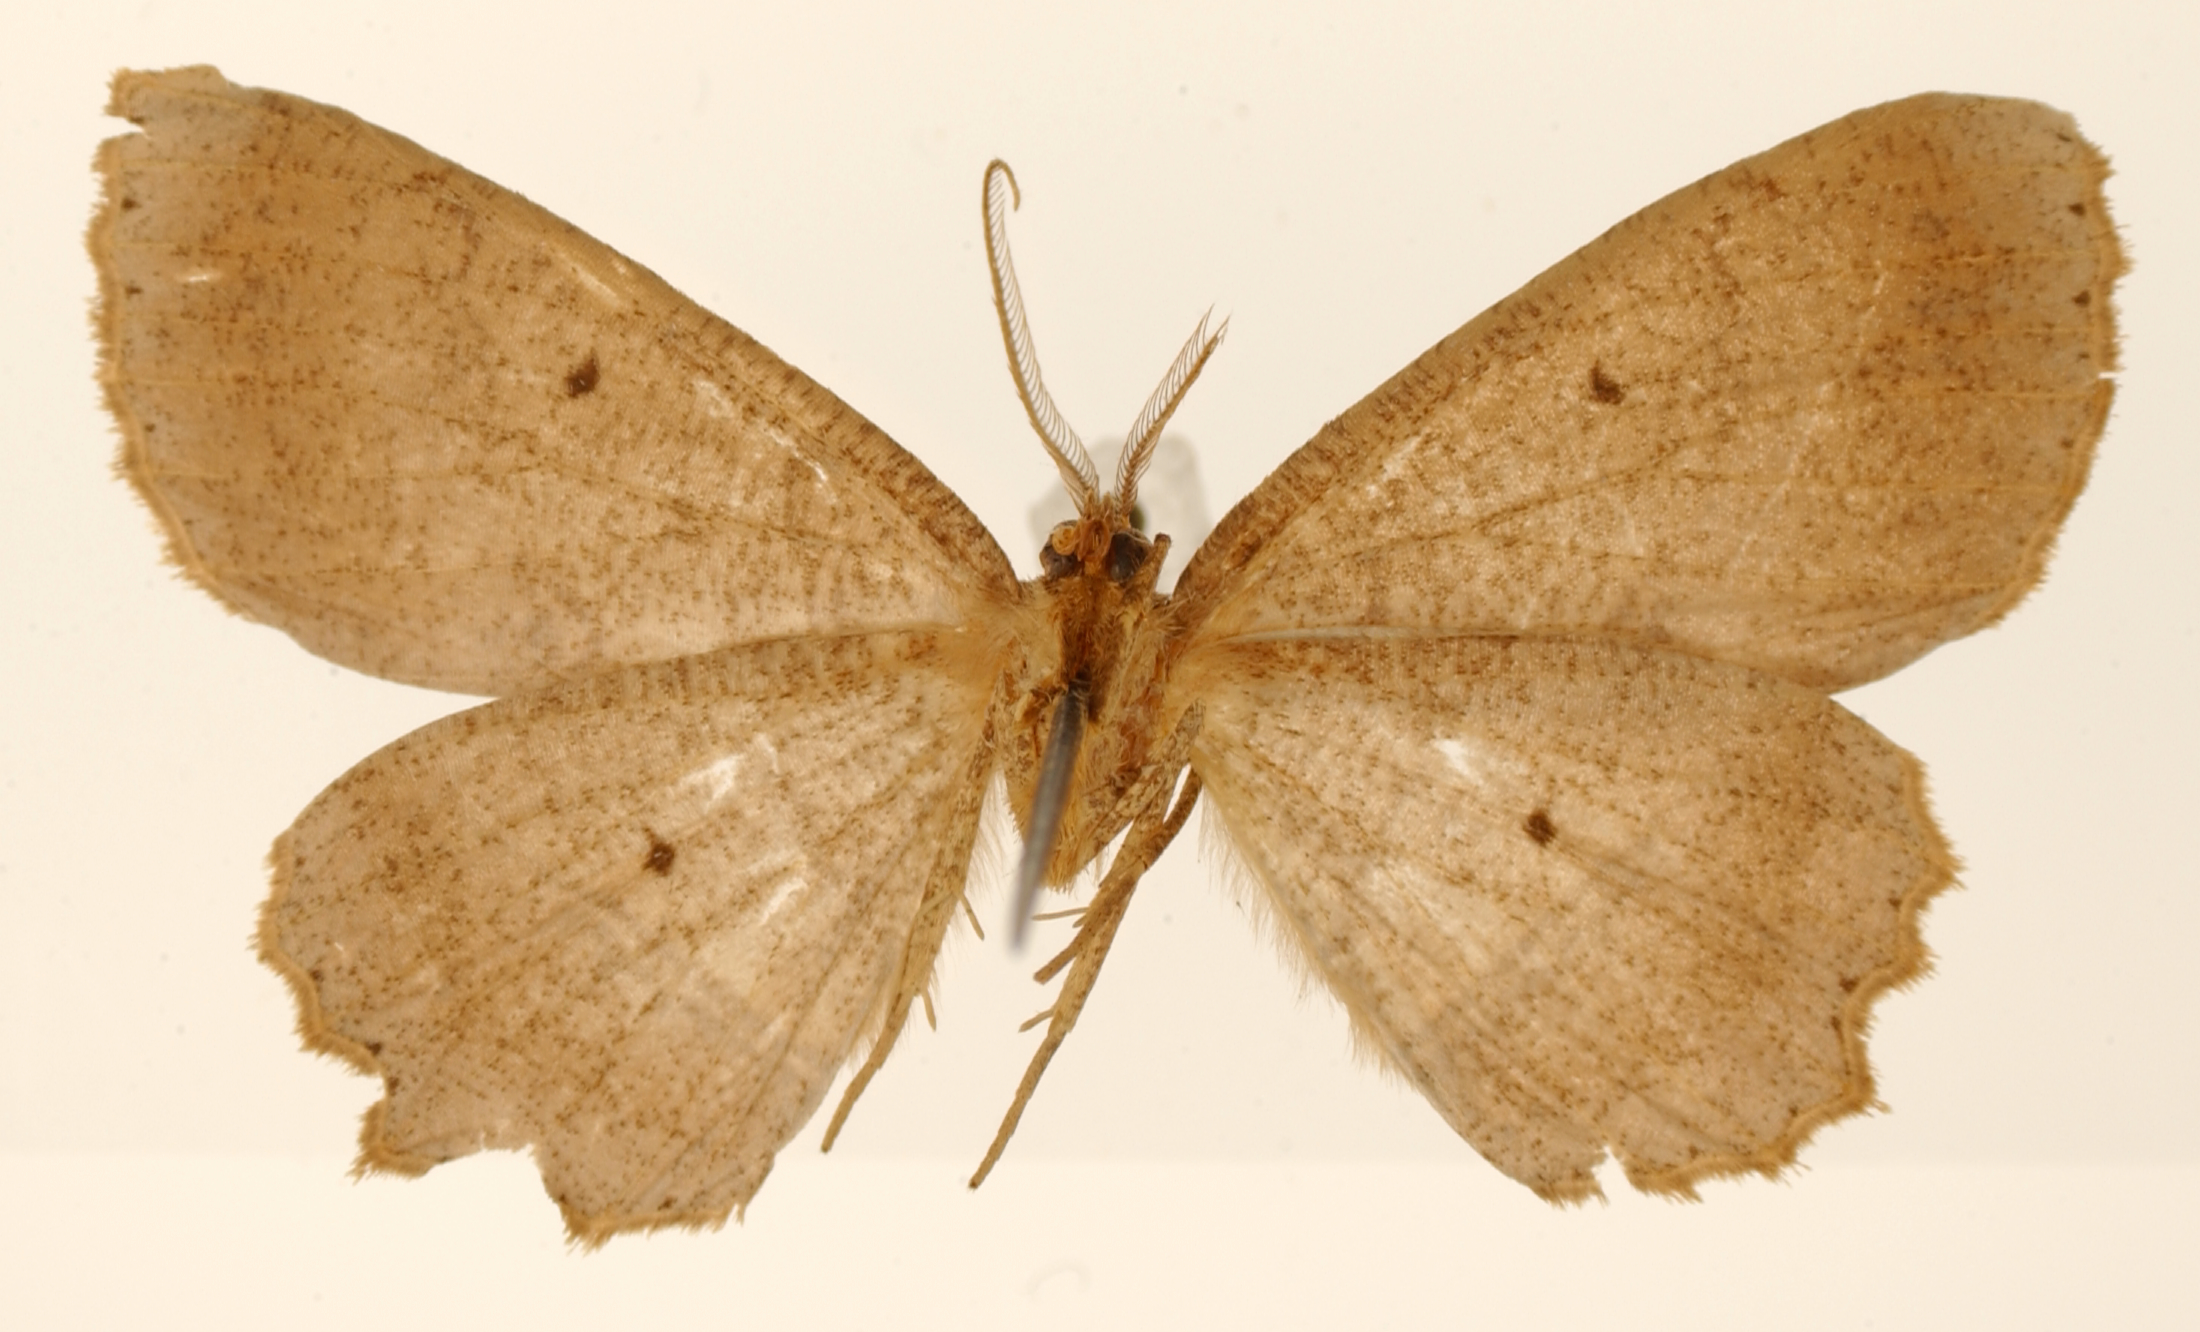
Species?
Melanolophia piura
